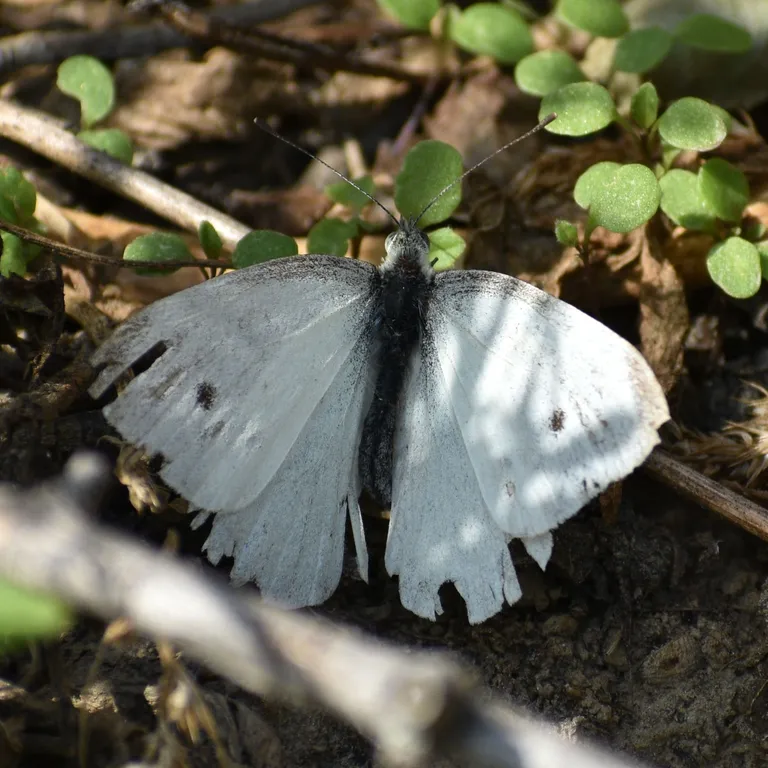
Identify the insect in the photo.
Pieris rapae
